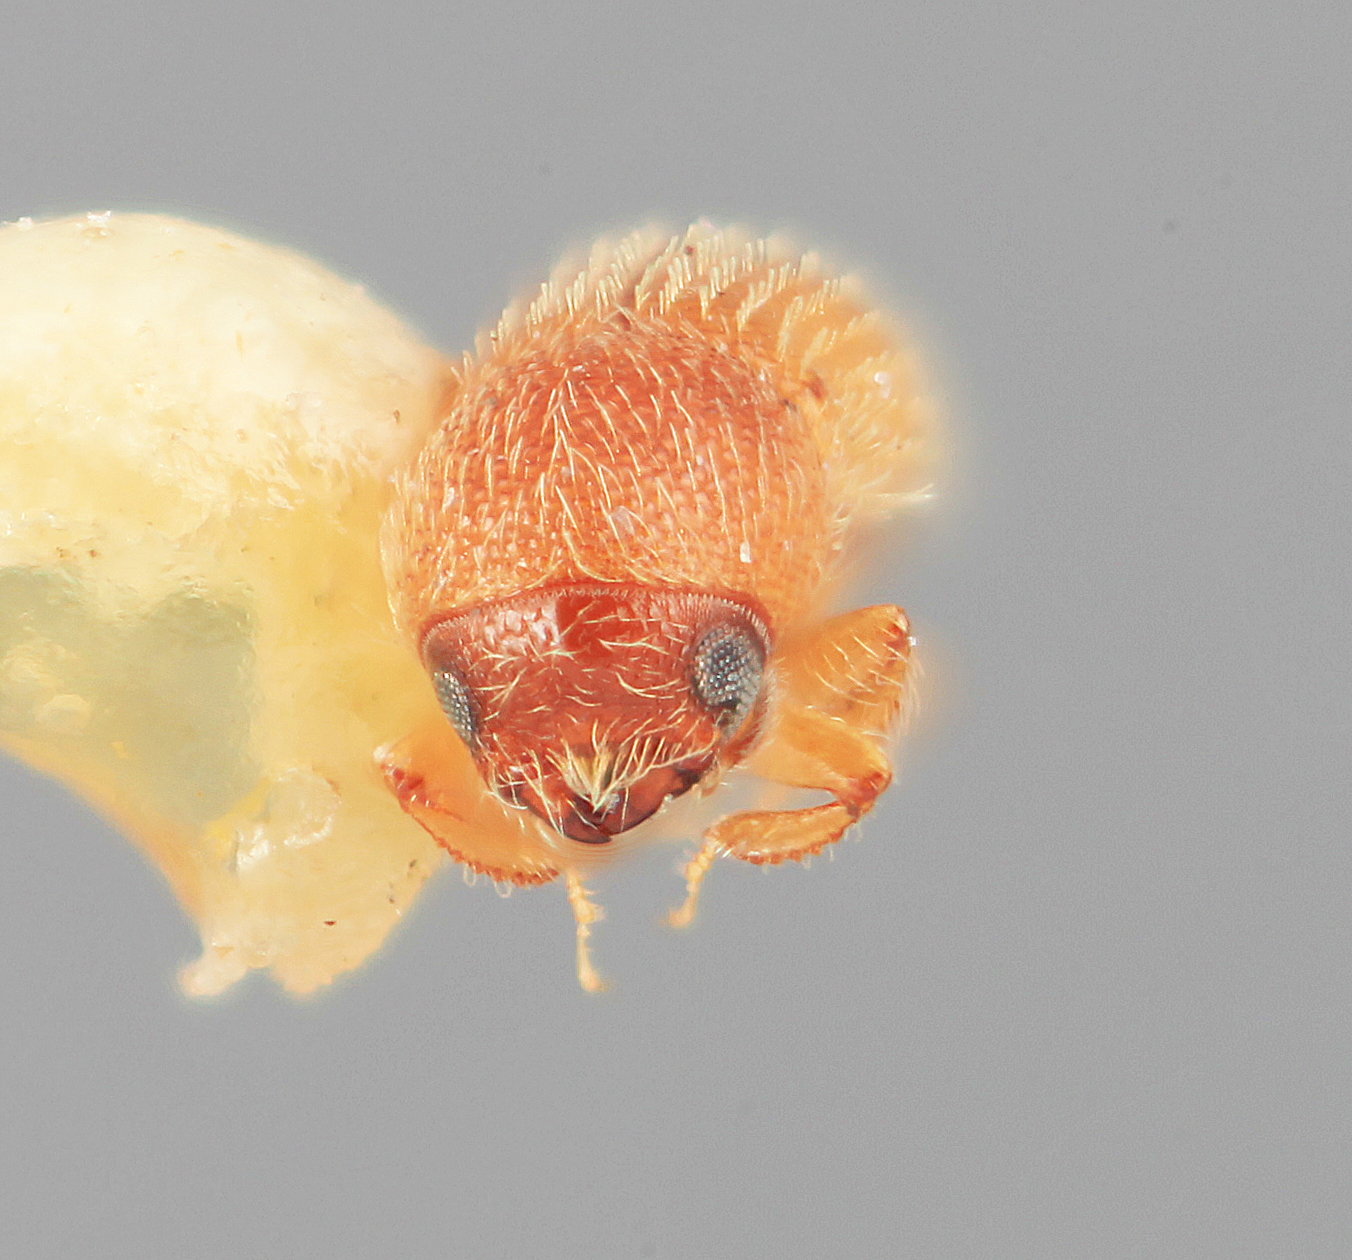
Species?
Dendrocranulus vicinalis
